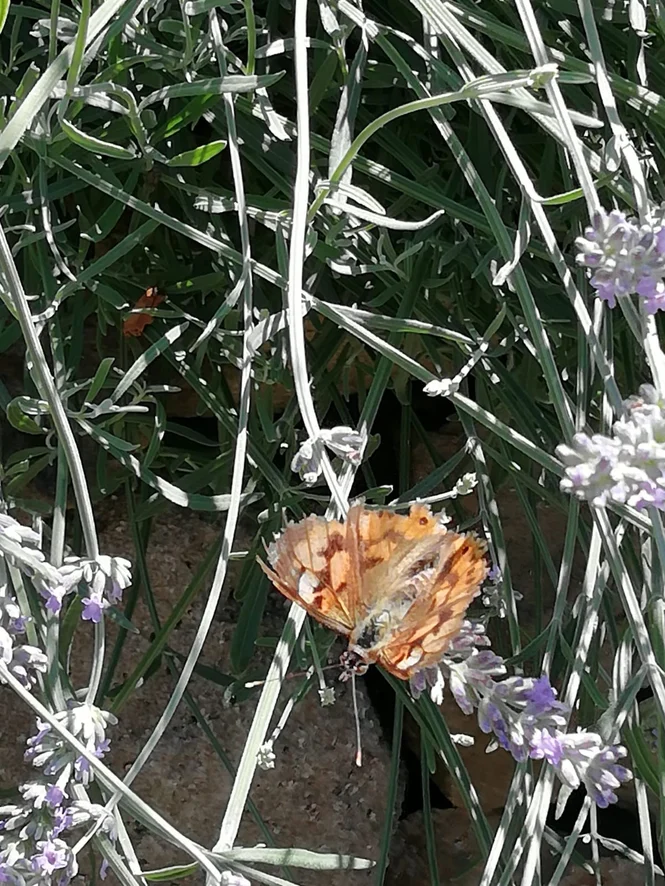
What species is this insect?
Vanessa cardui
